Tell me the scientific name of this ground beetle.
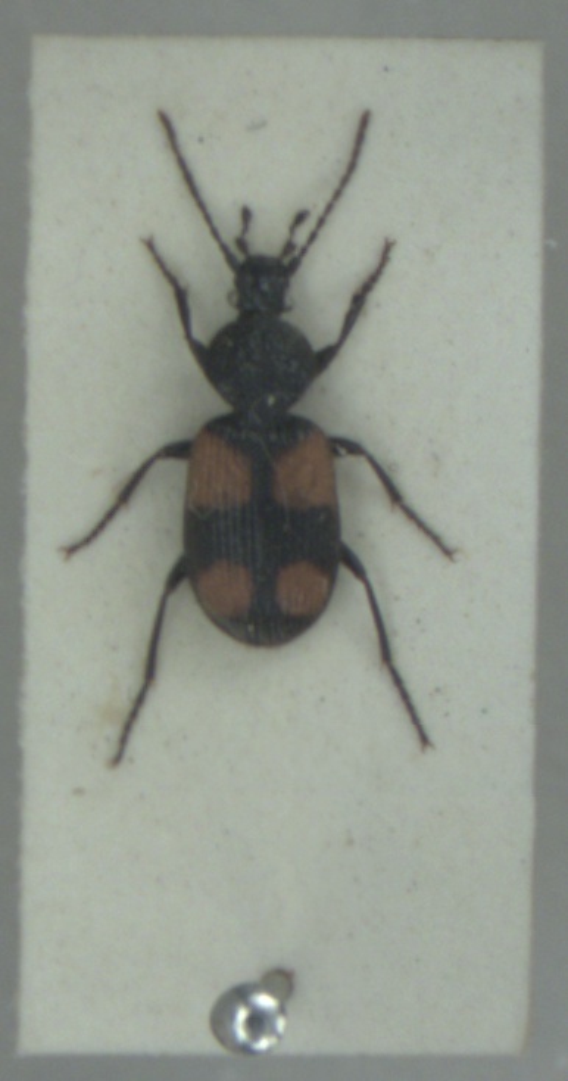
Panagaeus bipustulatus
